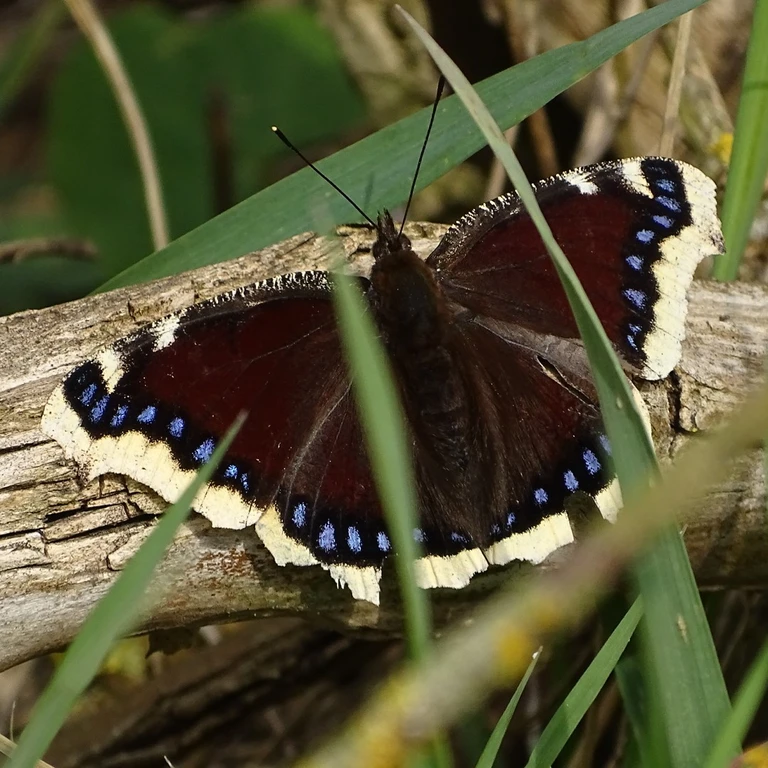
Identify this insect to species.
Nymphalis antiopa
